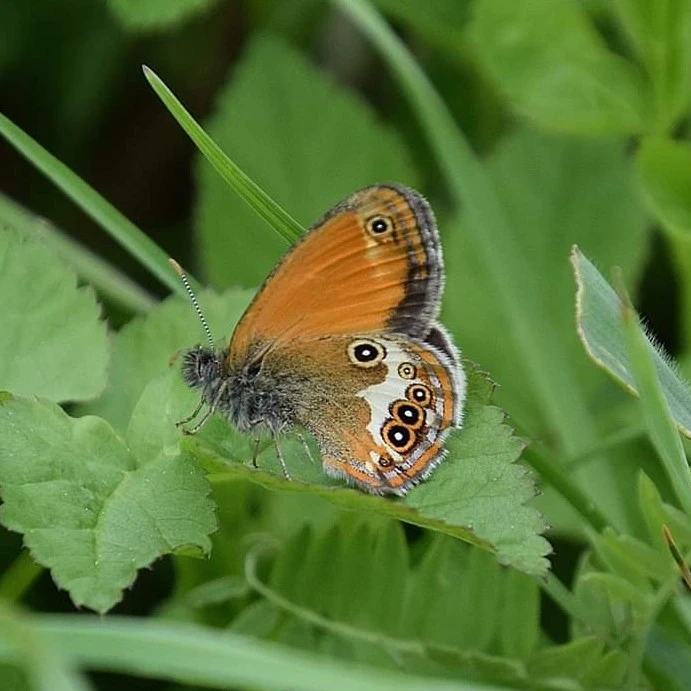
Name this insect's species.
Coenonympha arcania
